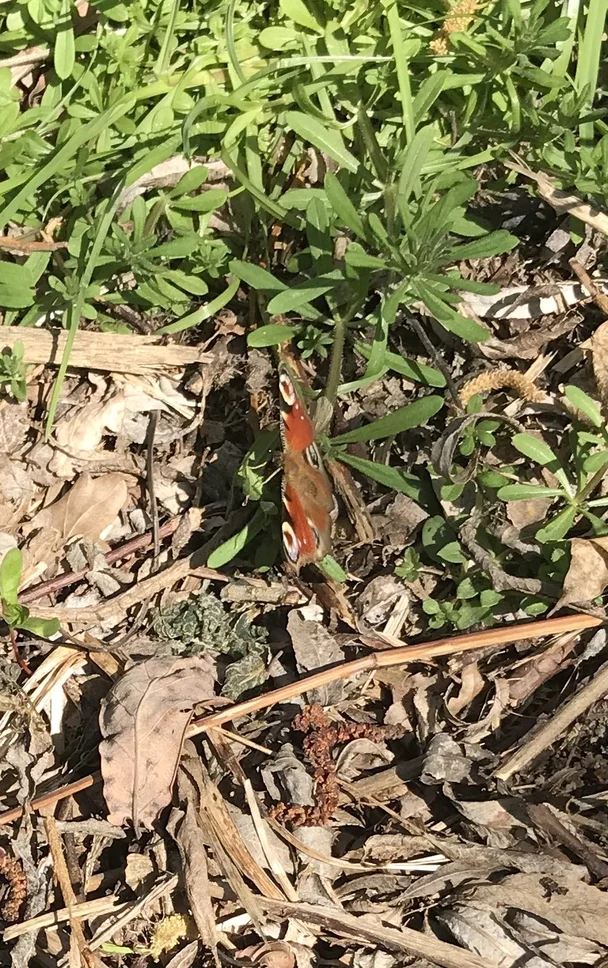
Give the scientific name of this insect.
Aglais io
